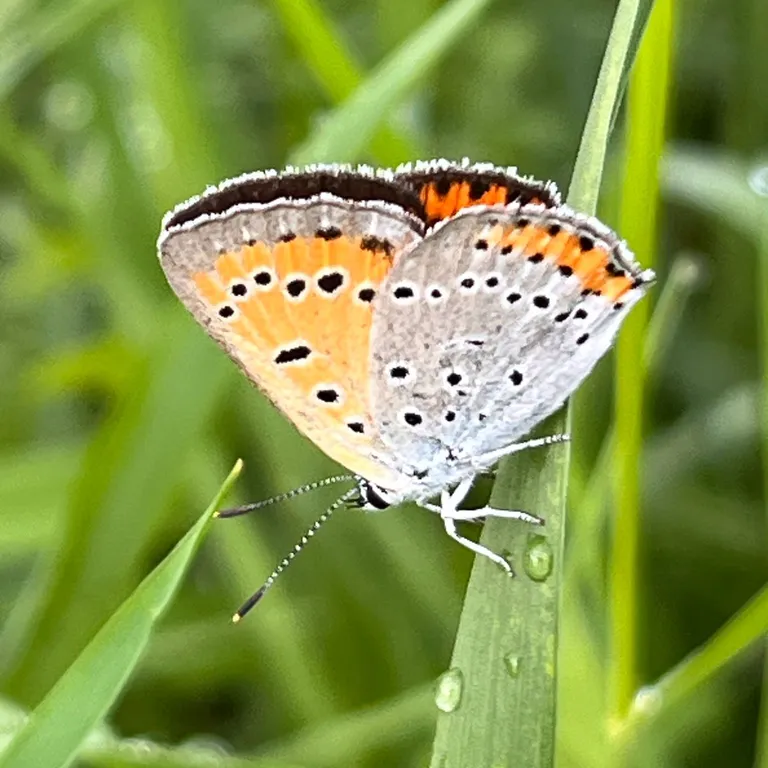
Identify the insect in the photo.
Lycaena dispar
